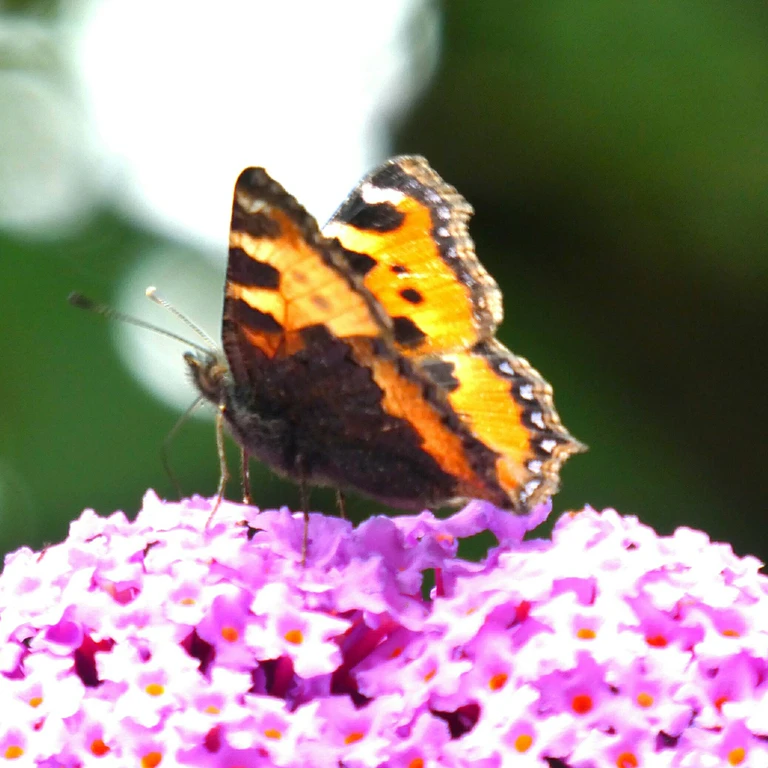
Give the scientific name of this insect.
Aglais urticae
